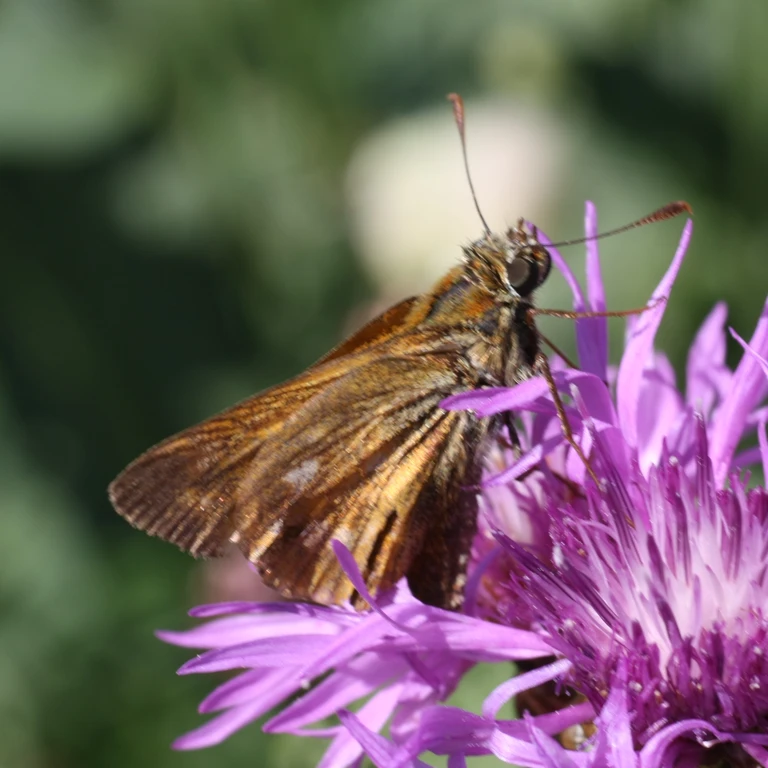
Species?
Hesperia comma
